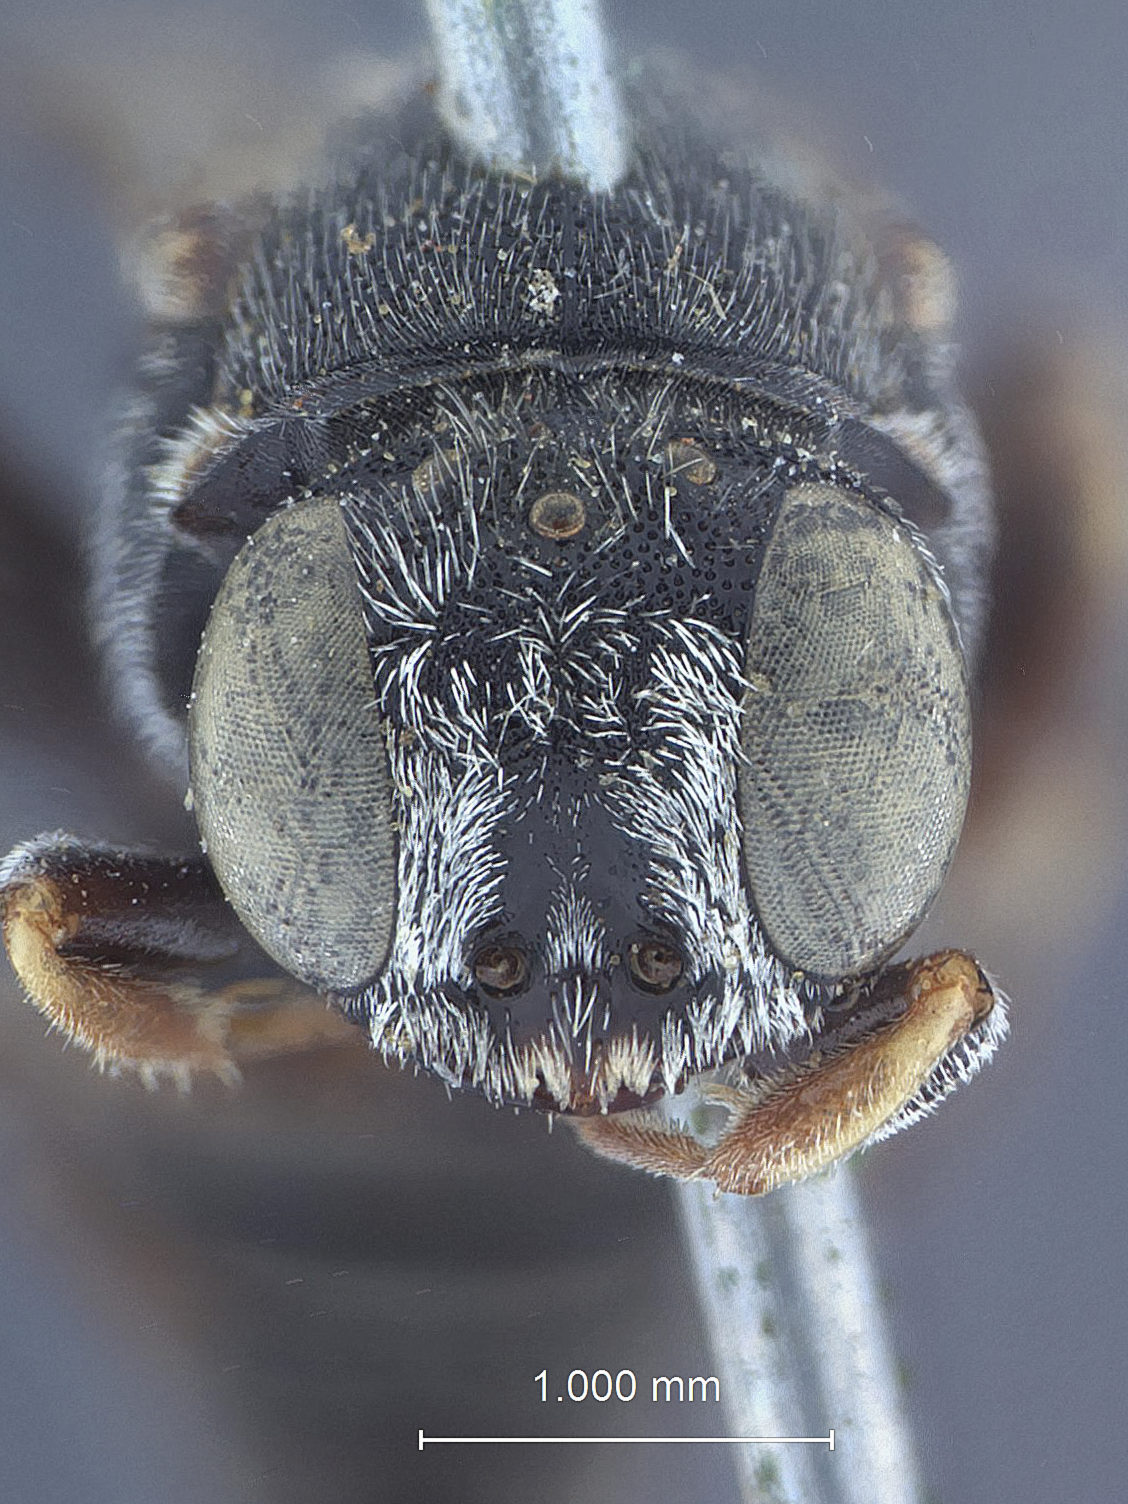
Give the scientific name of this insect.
Oxybelus punctatus
